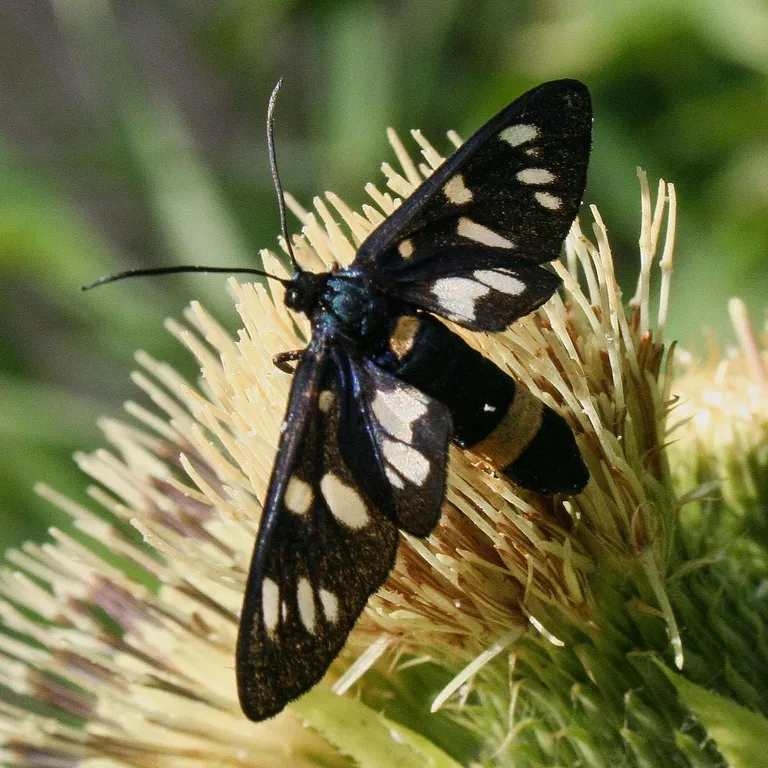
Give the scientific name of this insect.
Amata phegea
